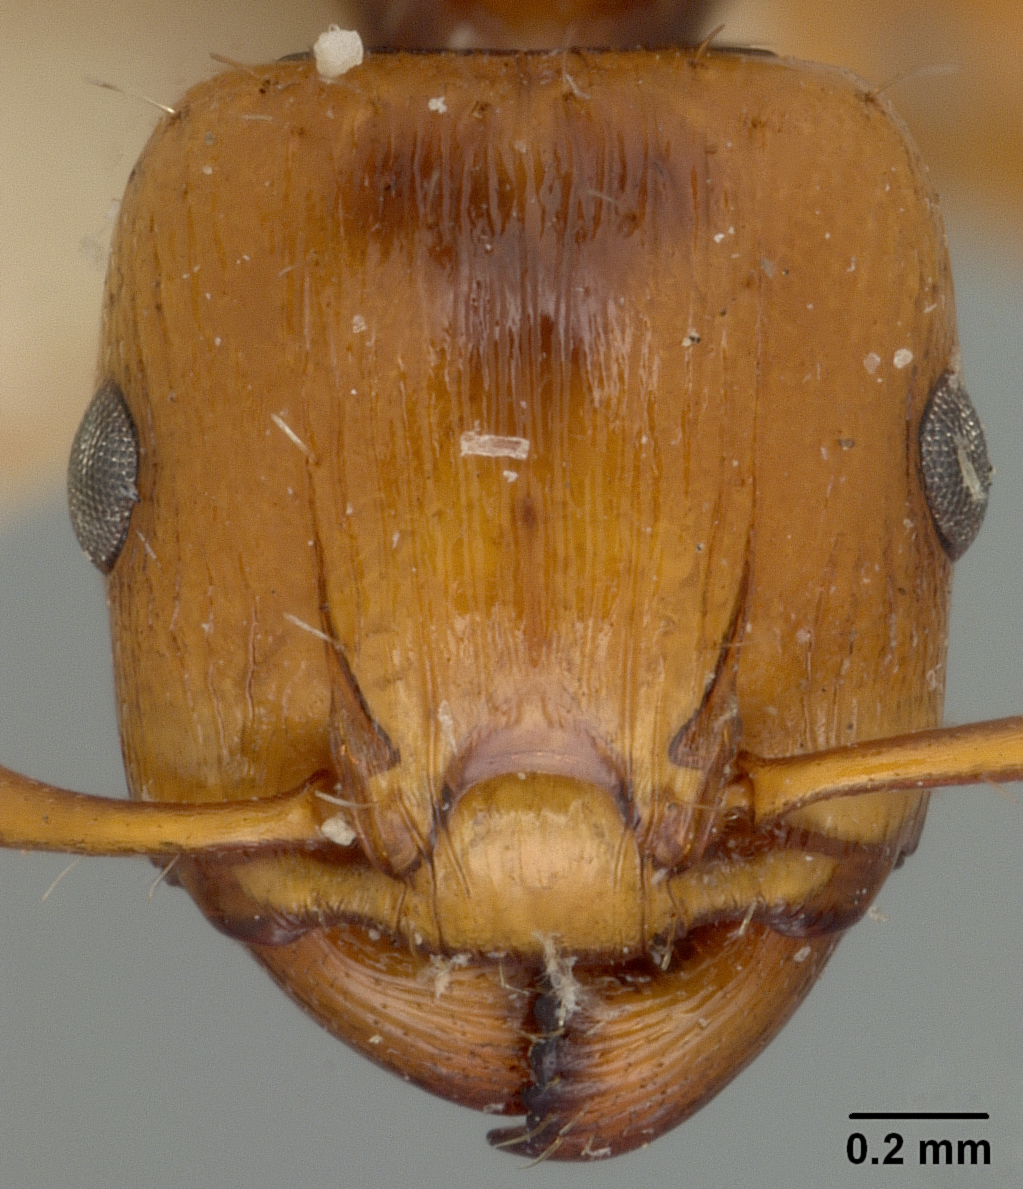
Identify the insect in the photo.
Podomyrma basalis
